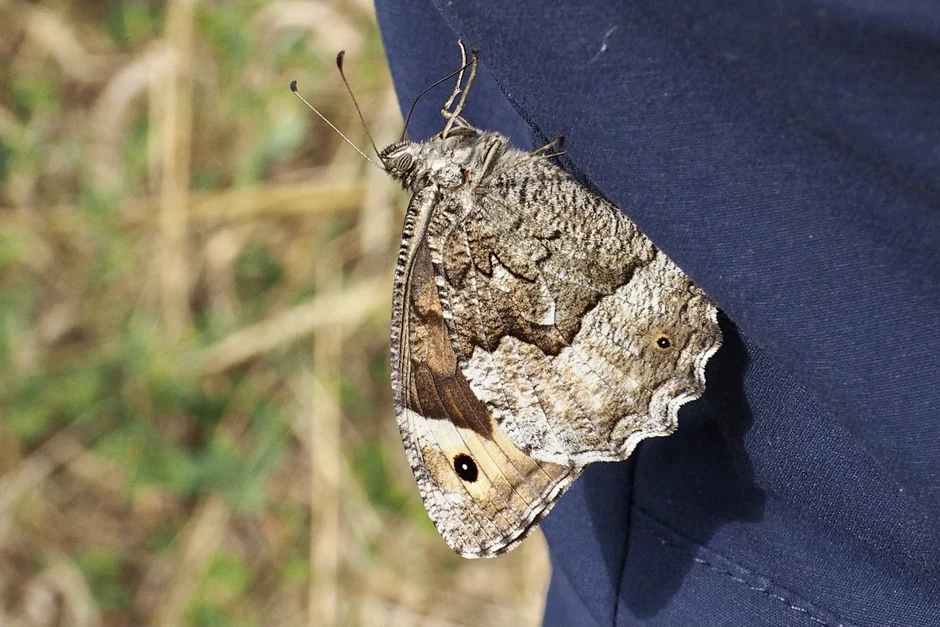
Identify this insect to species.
Hipparchia fagi
